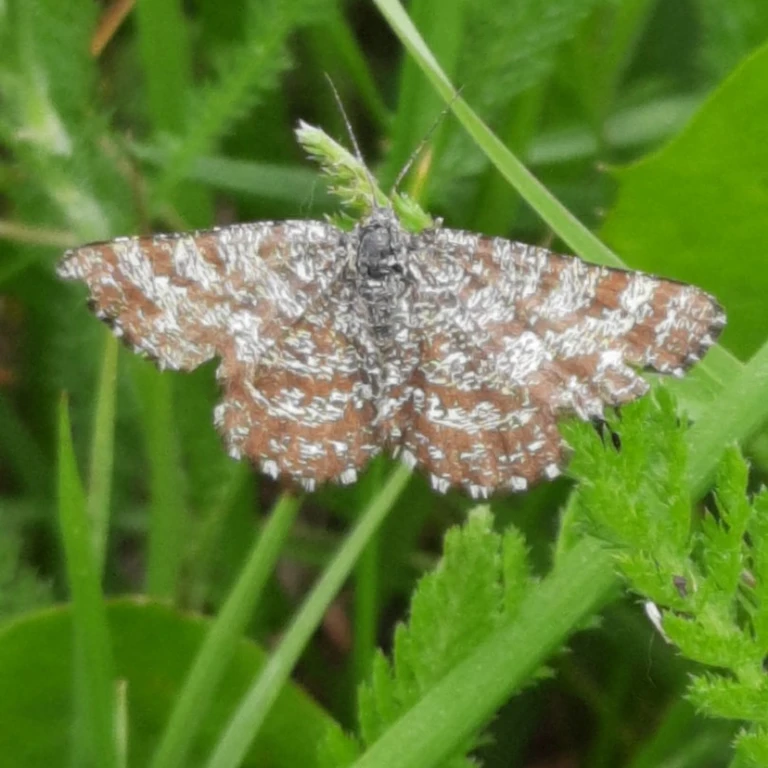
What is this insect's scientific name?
Ematurga atomaria
